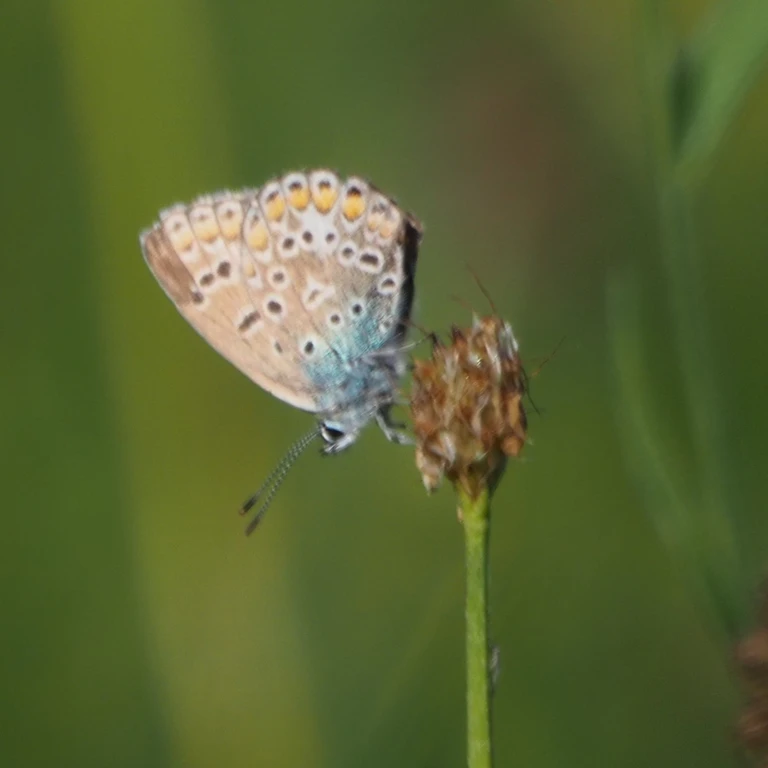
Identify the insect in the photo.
Polyommatus icarus
